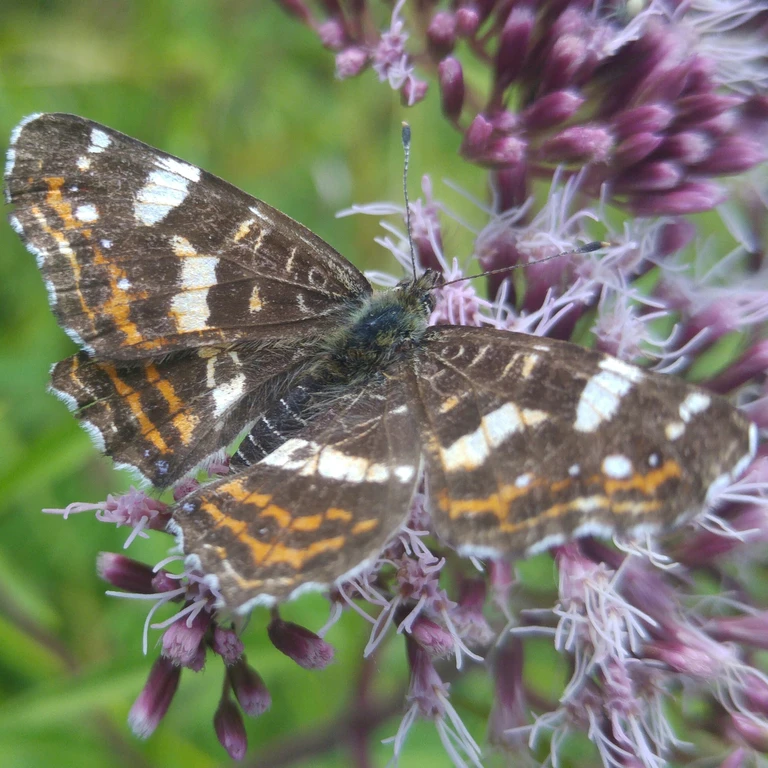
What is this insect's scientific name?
Araschnia levana
